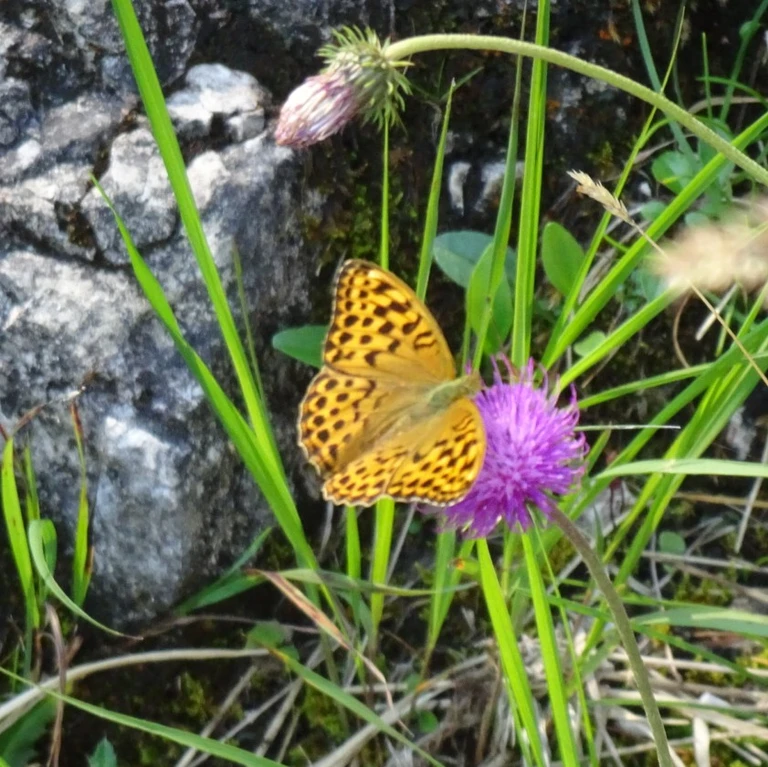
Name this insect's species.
Argynnis paphia
